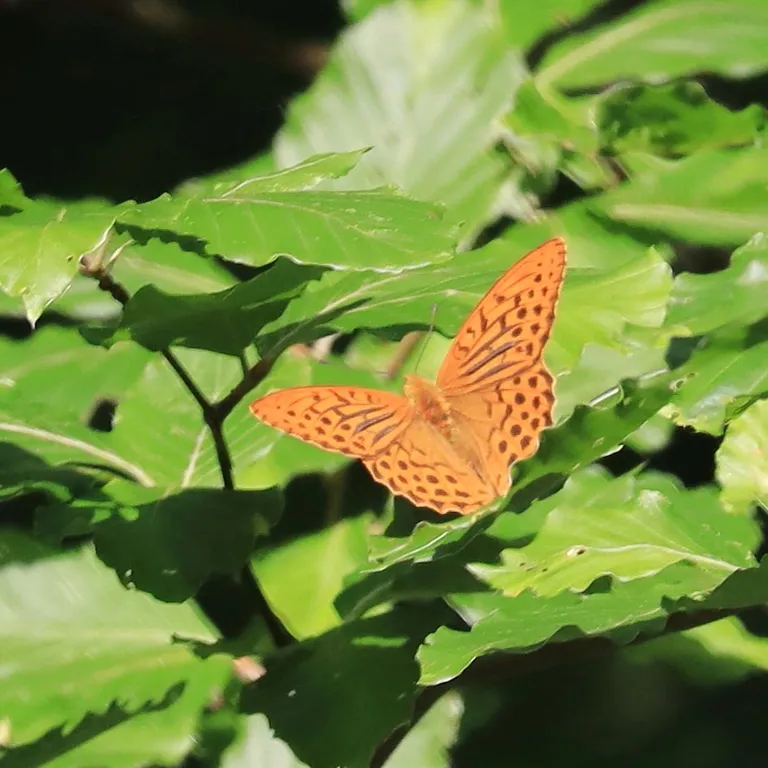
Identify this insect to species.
Argynnis paphia
